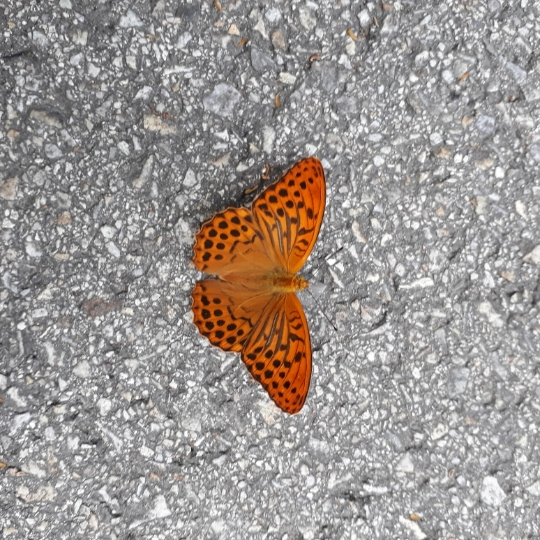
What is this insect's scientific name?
Argynnis paphia
